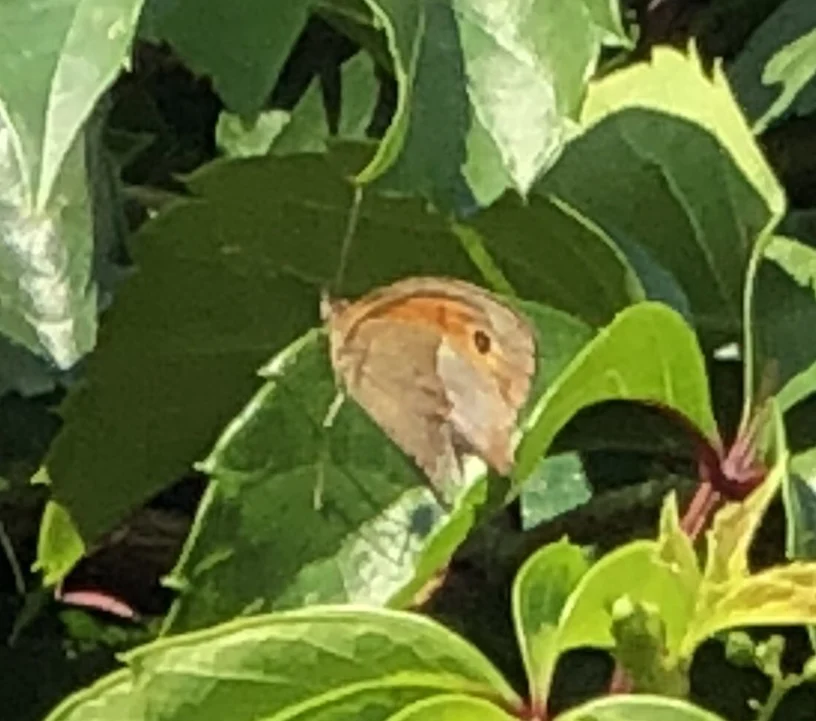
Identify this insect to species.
Maniola jurtina
